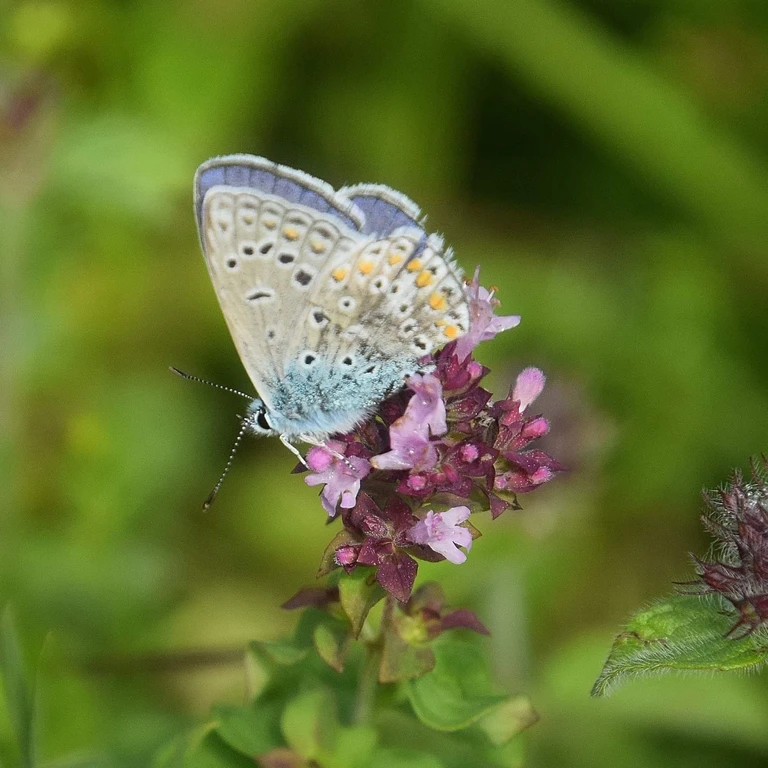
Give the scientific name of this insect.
Polyommatus icarus
